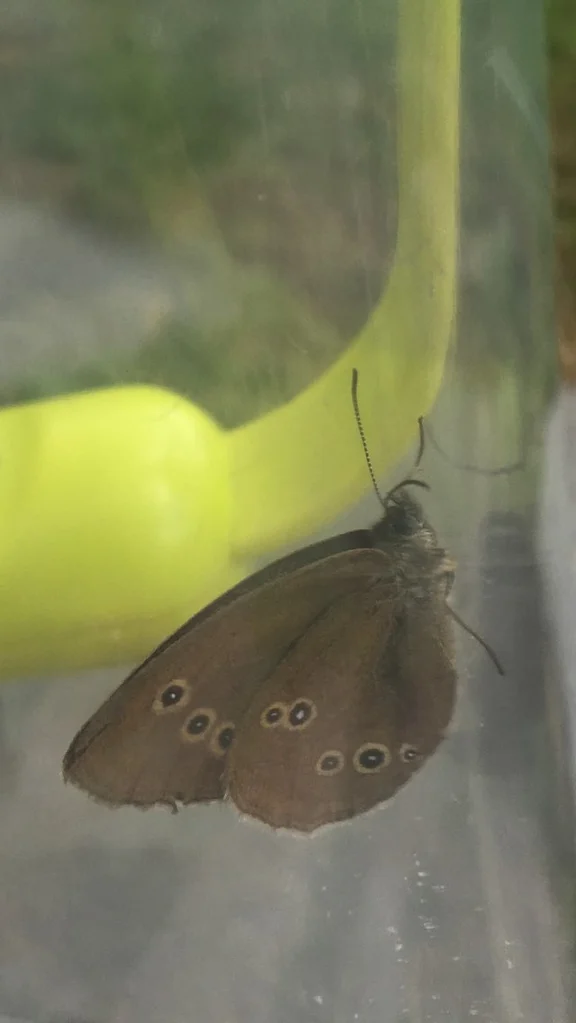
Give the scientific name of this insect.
Aphantopus hyperantus
